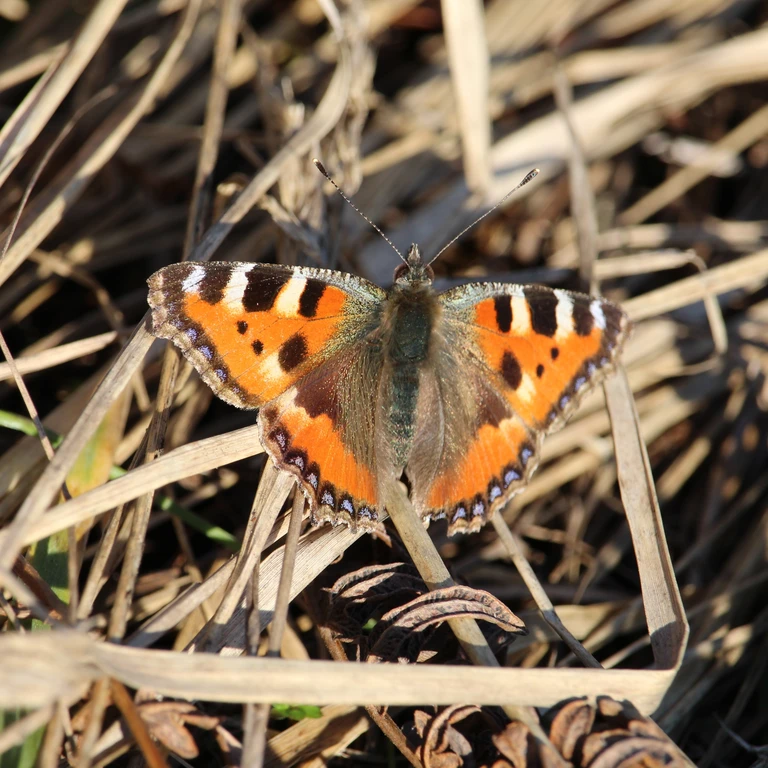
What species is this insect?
Aglais urticae
